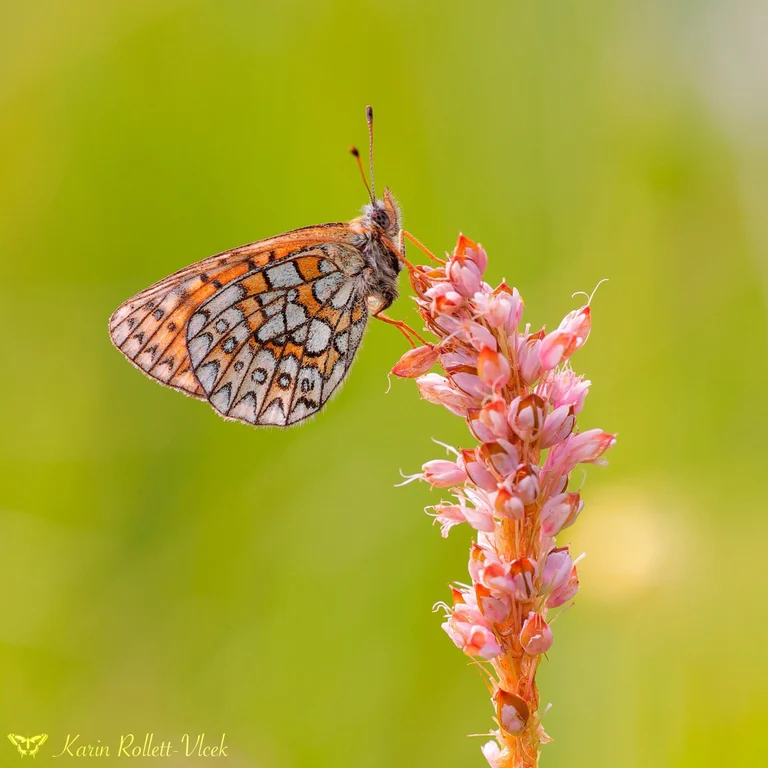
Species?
Boloria eunomia
